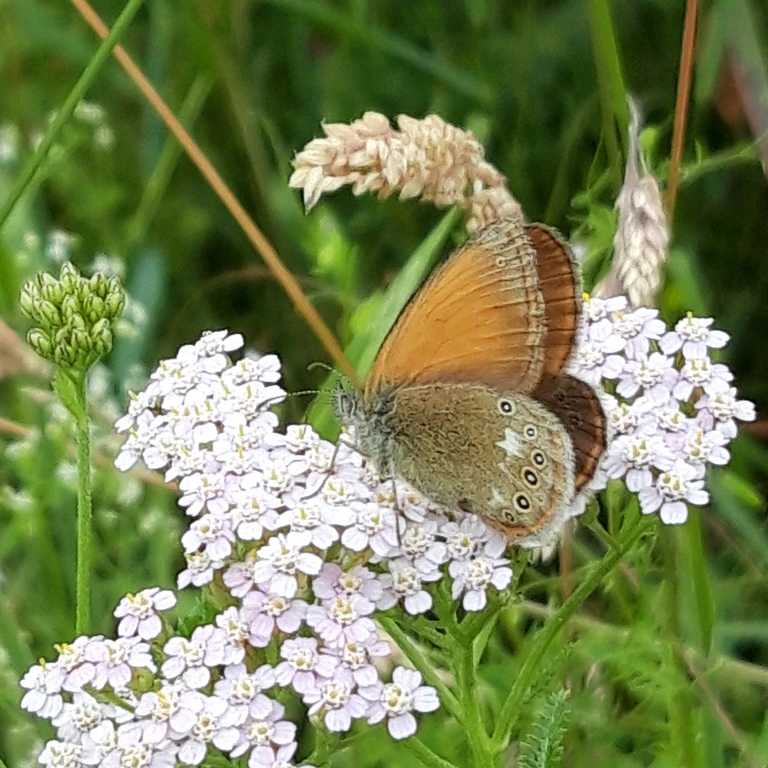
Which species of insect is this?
Coenonympha glycerion (also Coenonympha iphis)
